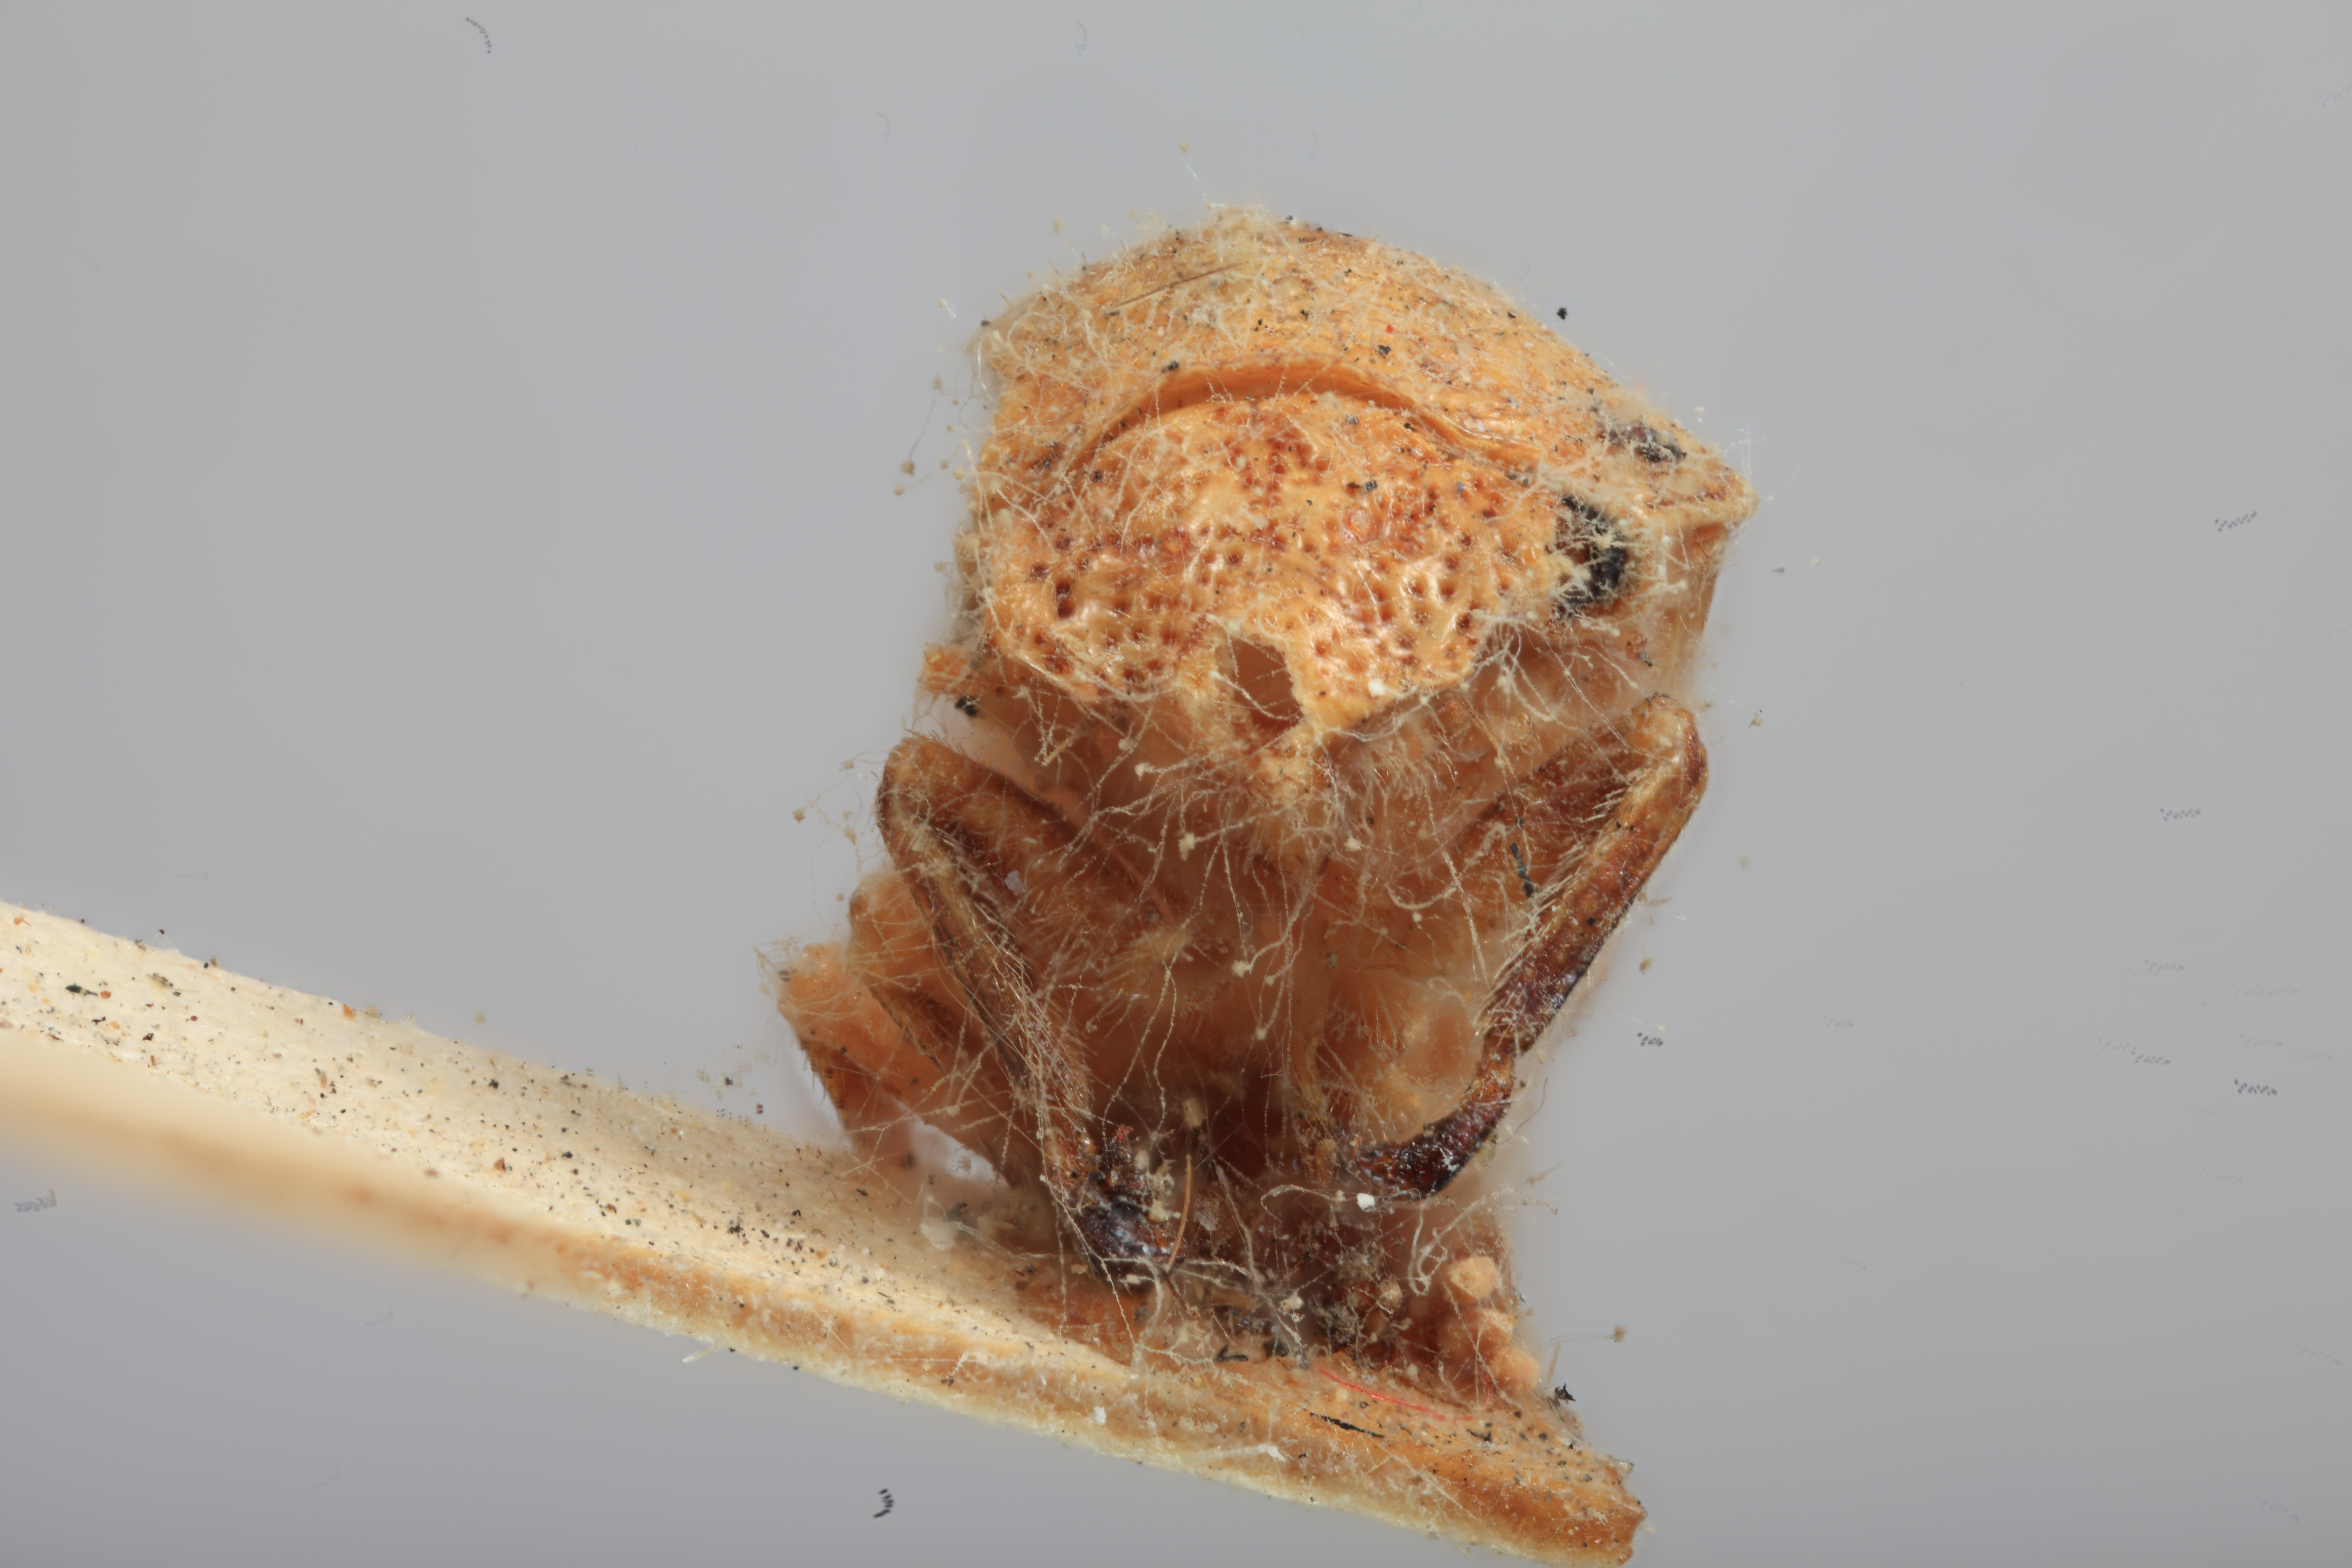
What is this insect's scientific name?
Evashmeadea concinna
